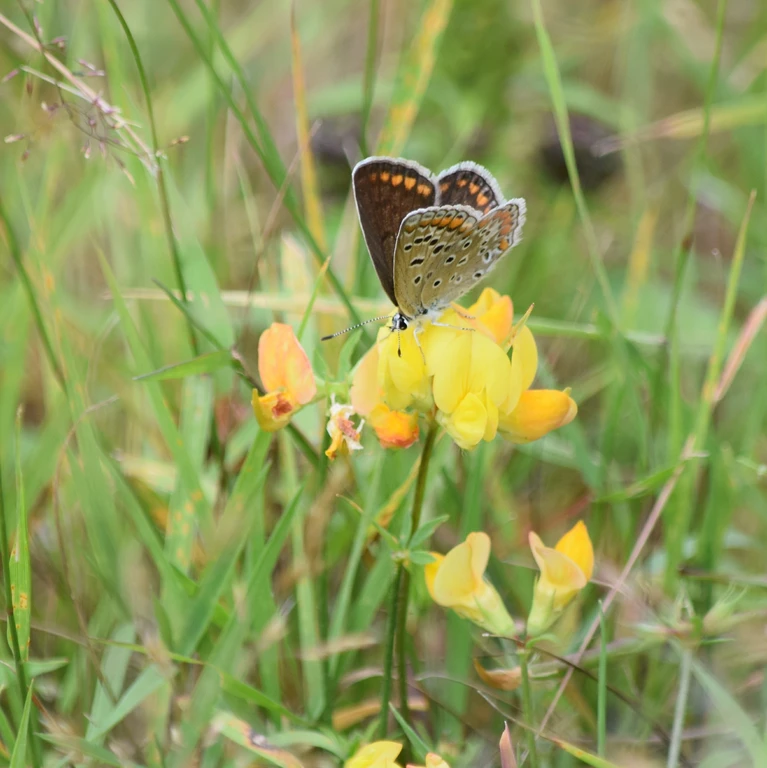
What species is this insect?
Polyommatus icarus
